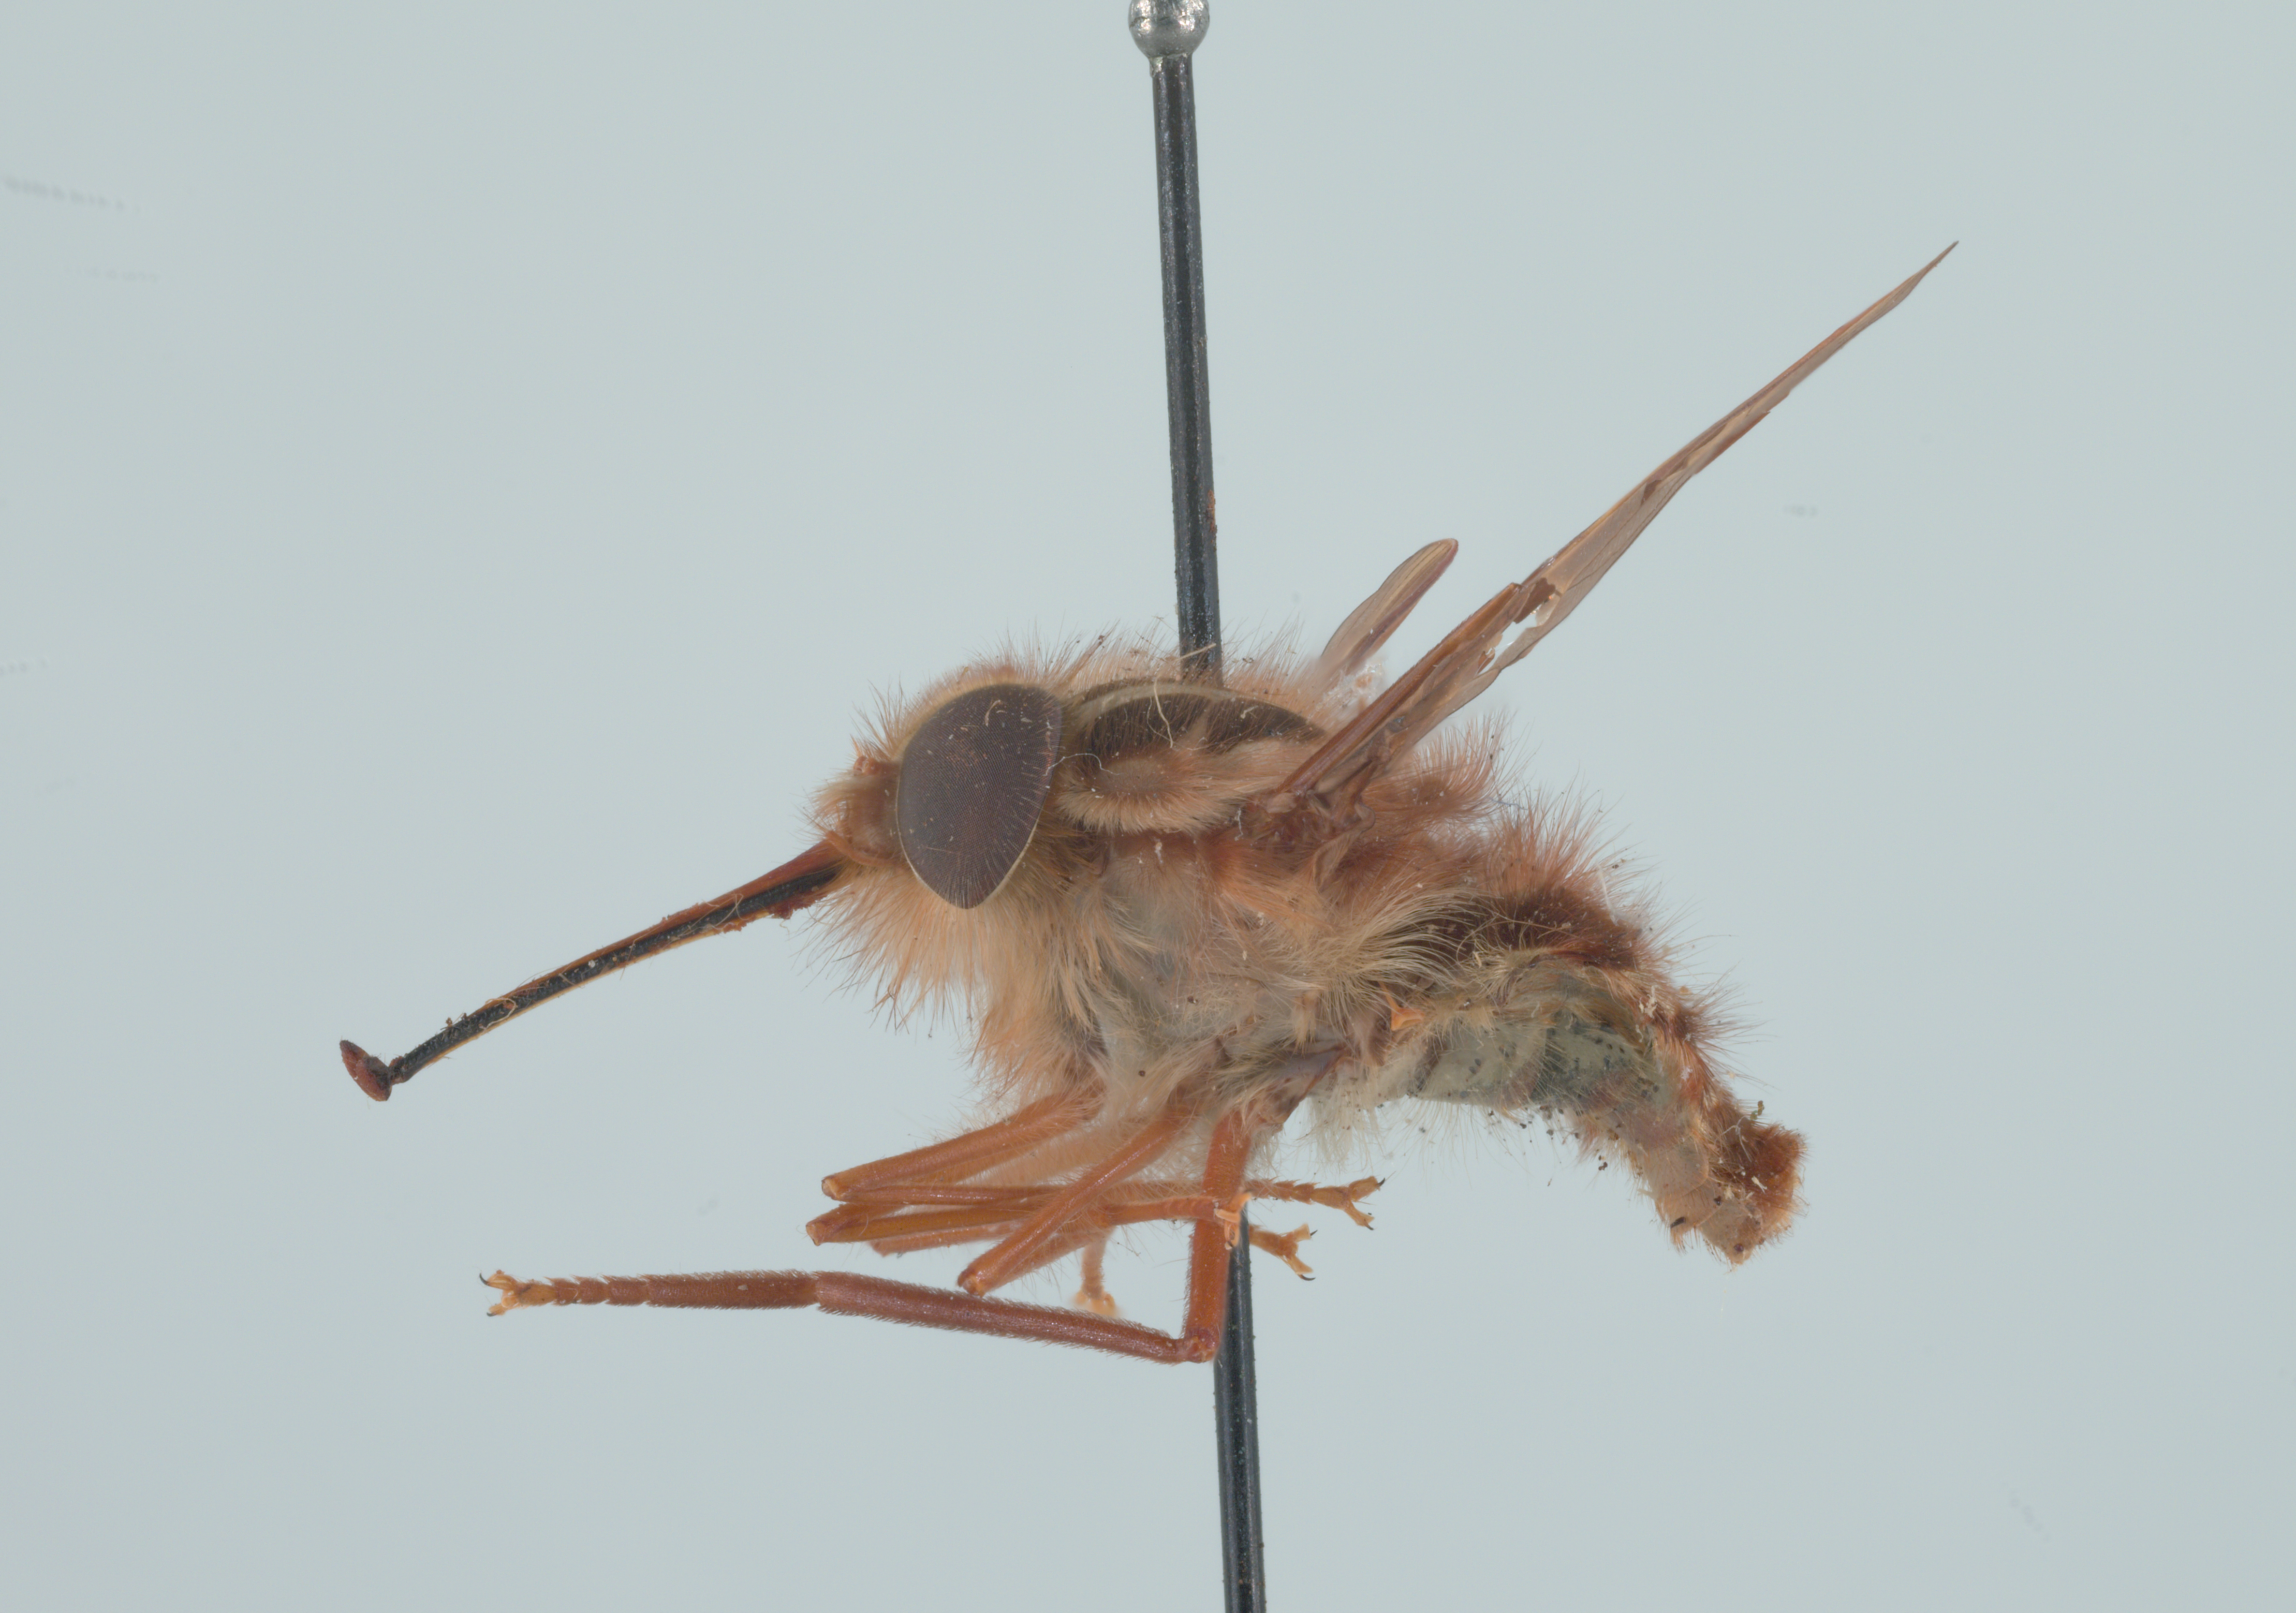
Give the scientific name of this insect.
Hirmoneura philippii (also Trichophthalma philippii)
